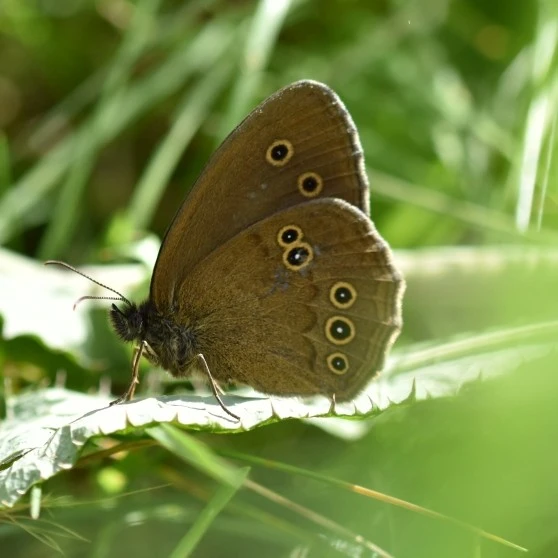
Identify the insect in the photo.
Aphantopus hyperantus
